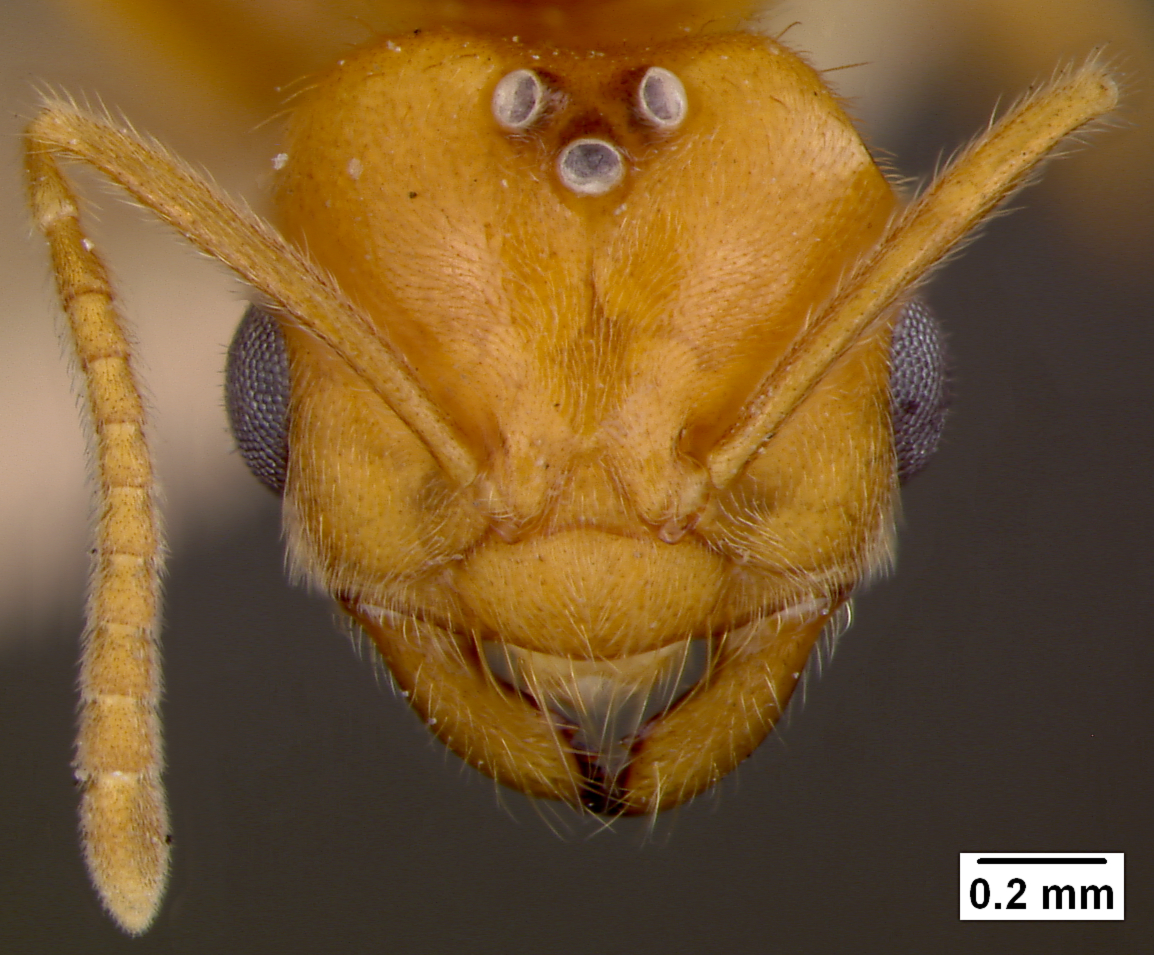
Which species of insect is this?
Acropyga moluccana
